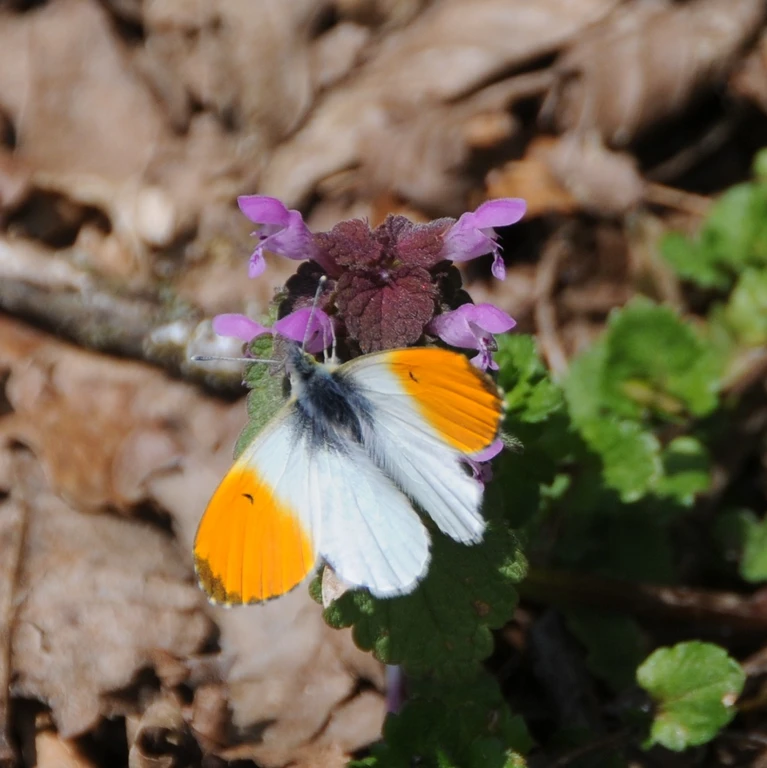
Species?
Anthocharis cardamines
